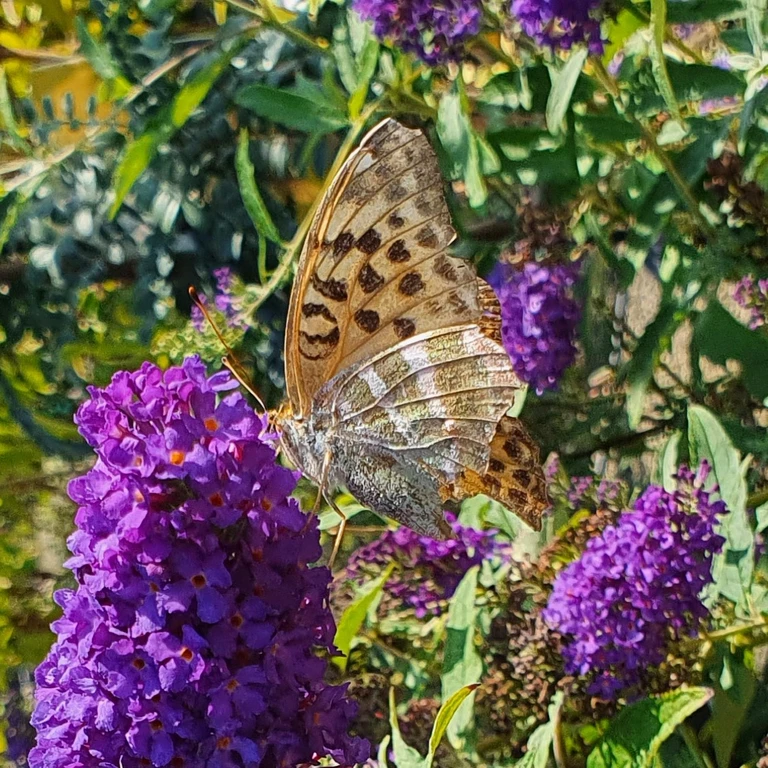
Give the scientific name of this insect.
Argynnis paphia
